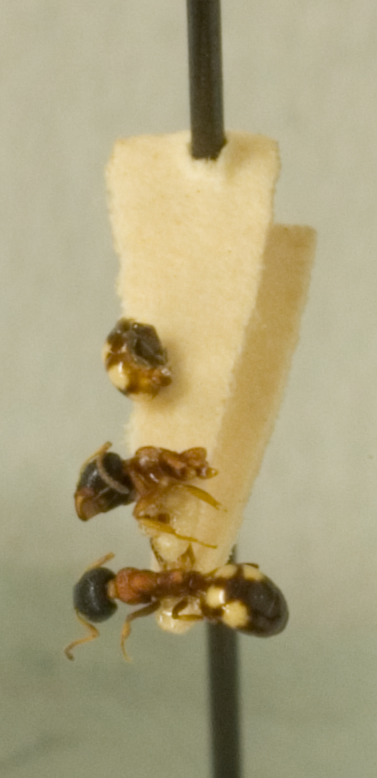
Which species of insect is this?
Dolichoderus quadripunctatus
